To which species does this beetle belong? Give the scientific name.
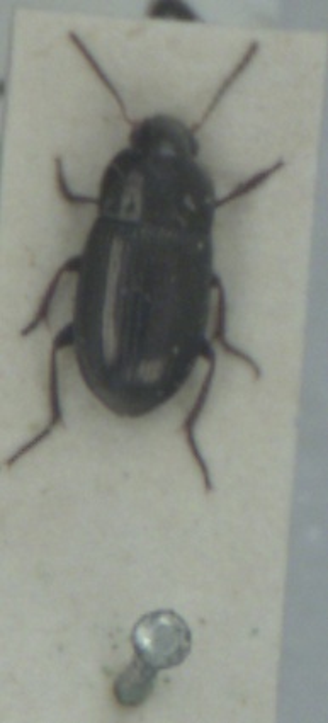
Amara tibialis
